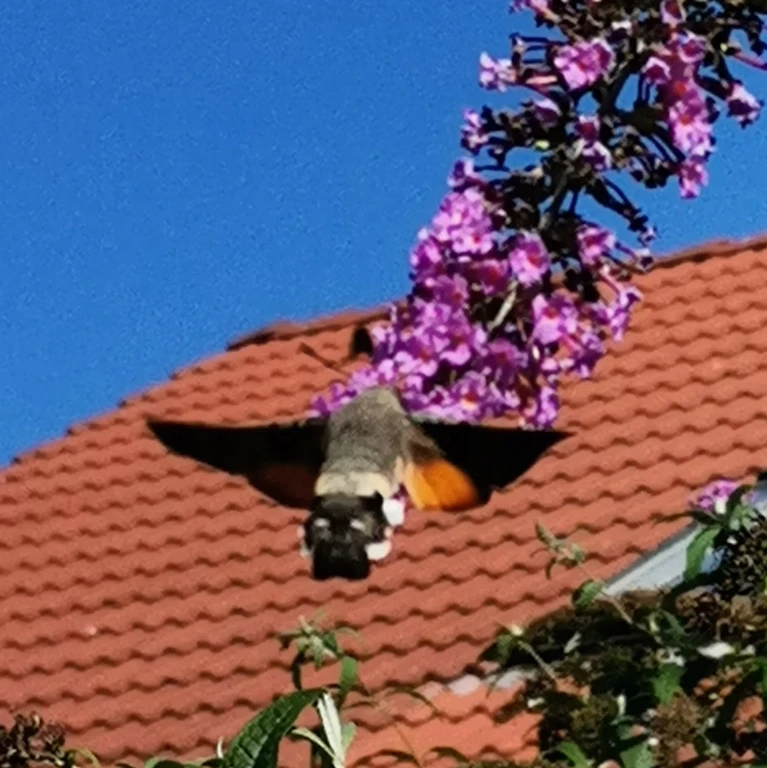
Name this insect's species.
Macroglossum stellatarum
